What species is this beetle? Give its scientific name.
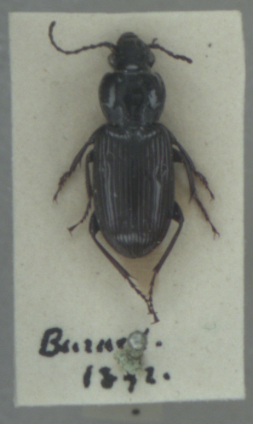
Pterostichus nigrita
